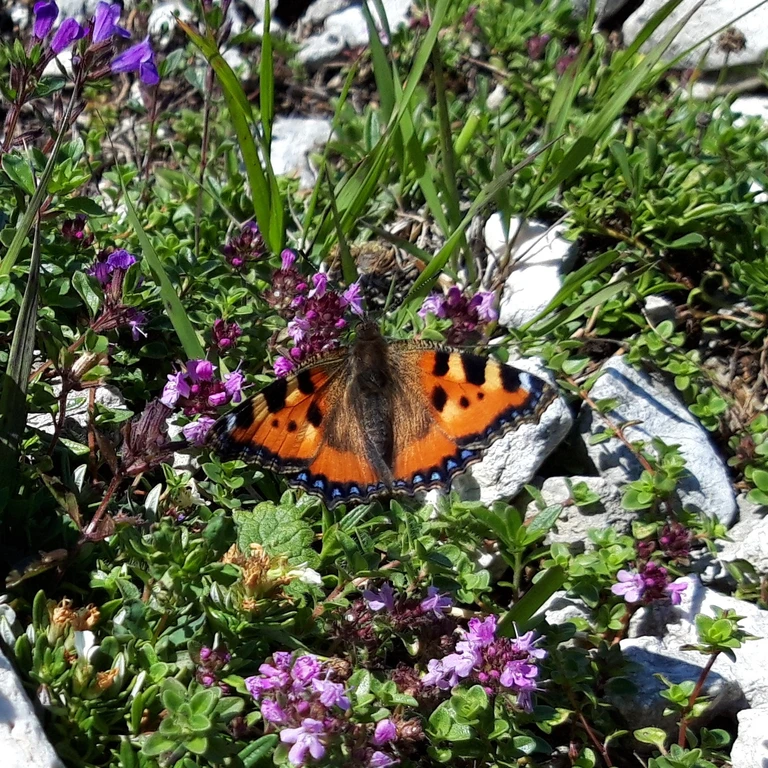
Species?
Aglais urticae
